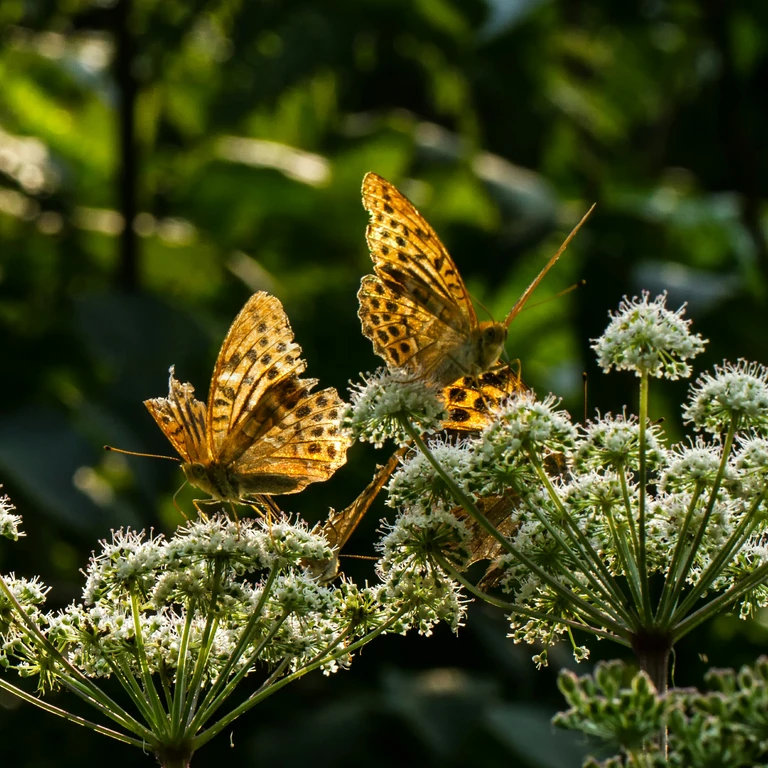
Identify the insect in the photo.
Argynnis paphia
